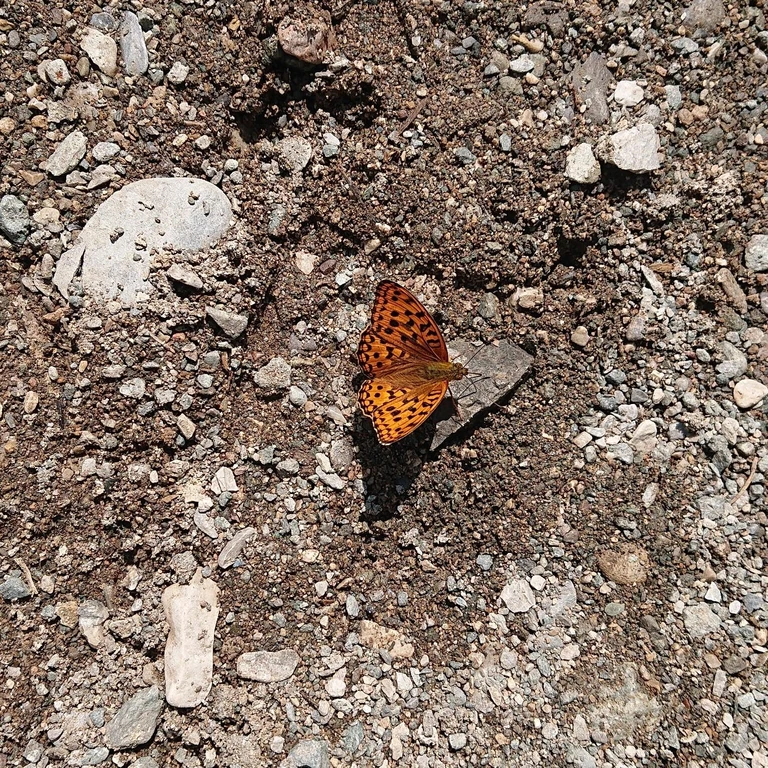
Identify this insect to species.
Fabriciana adippe
